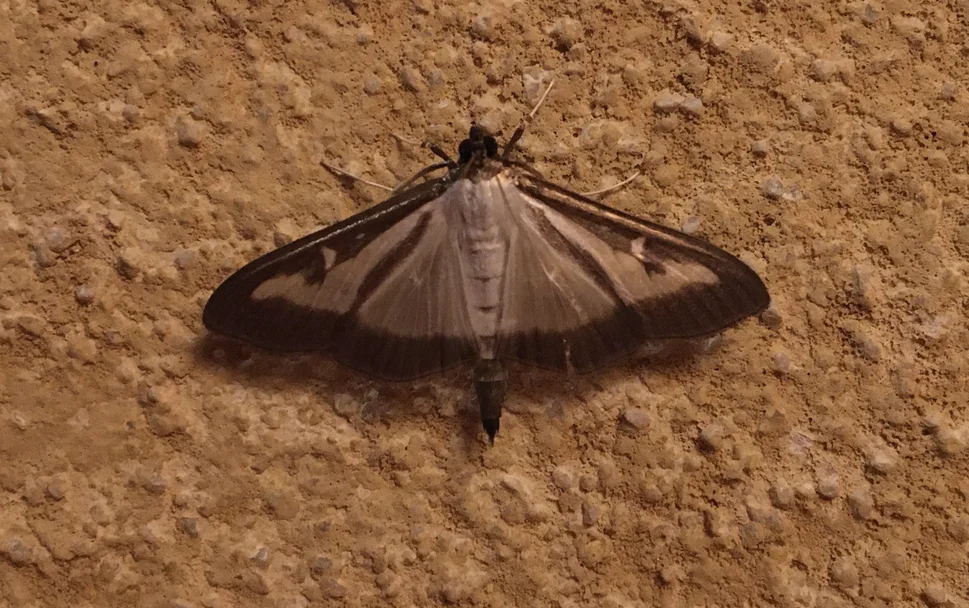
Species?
Cydalima perspectalis
